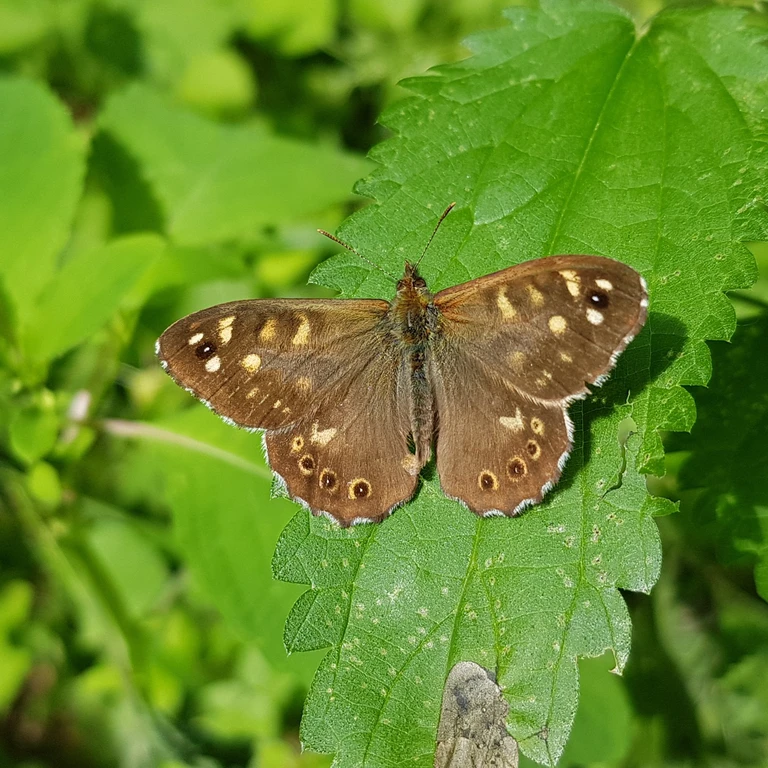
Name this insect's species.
Pararge aegeria
